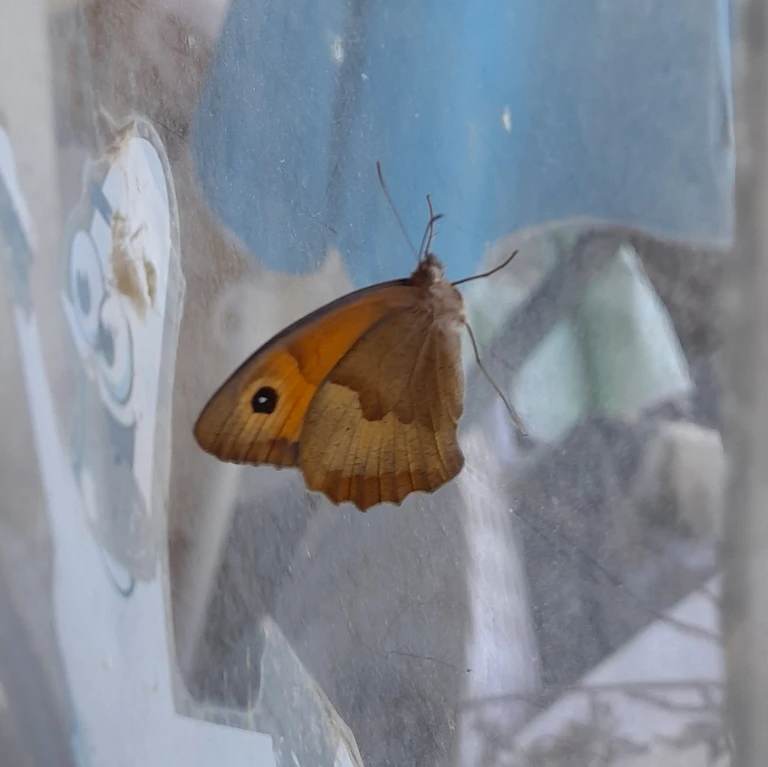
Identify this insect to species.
Maniola jurtina
